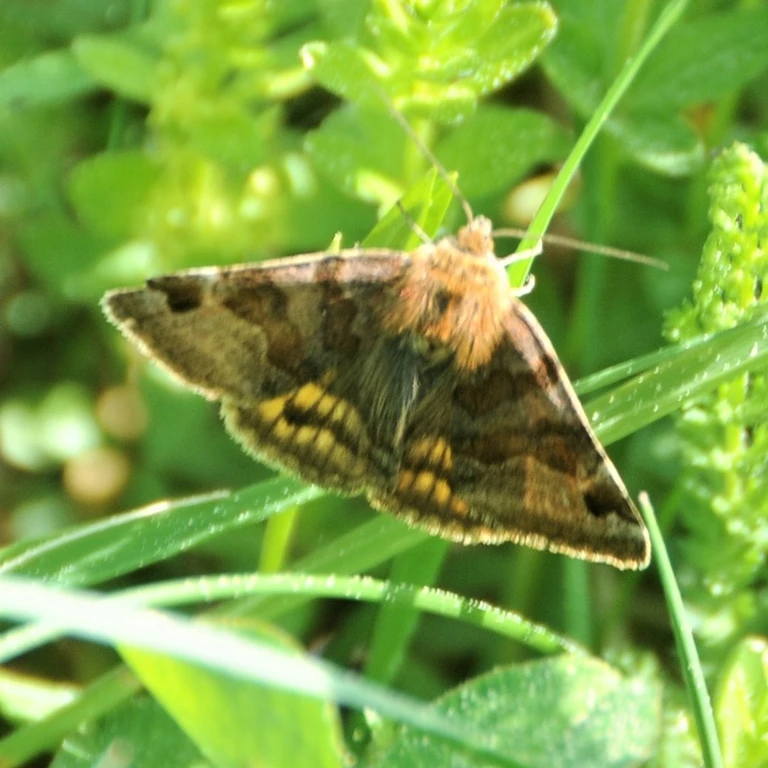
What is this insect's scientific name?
Euclidia glyphica
